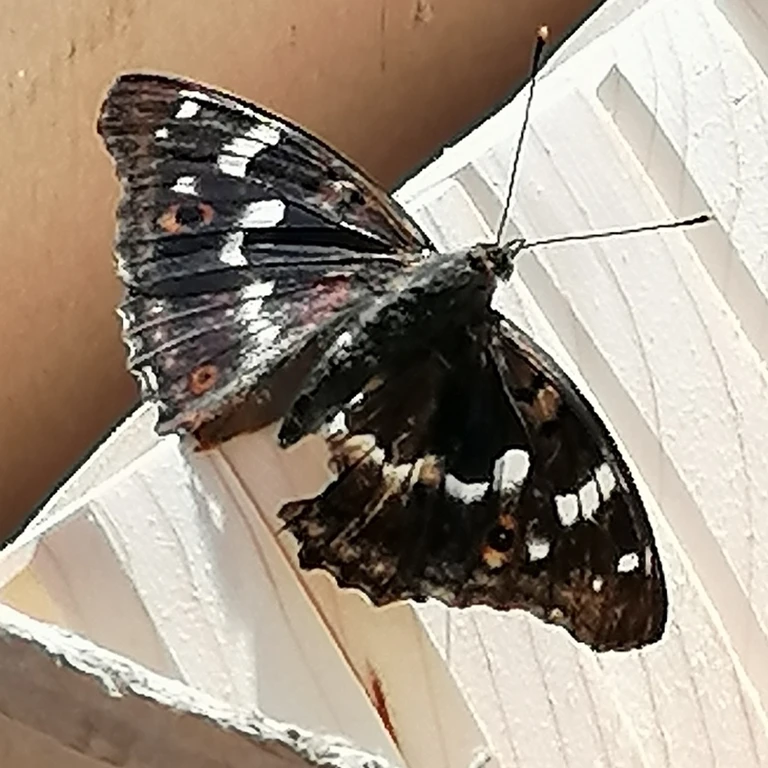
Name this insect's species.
Apatura ilia
